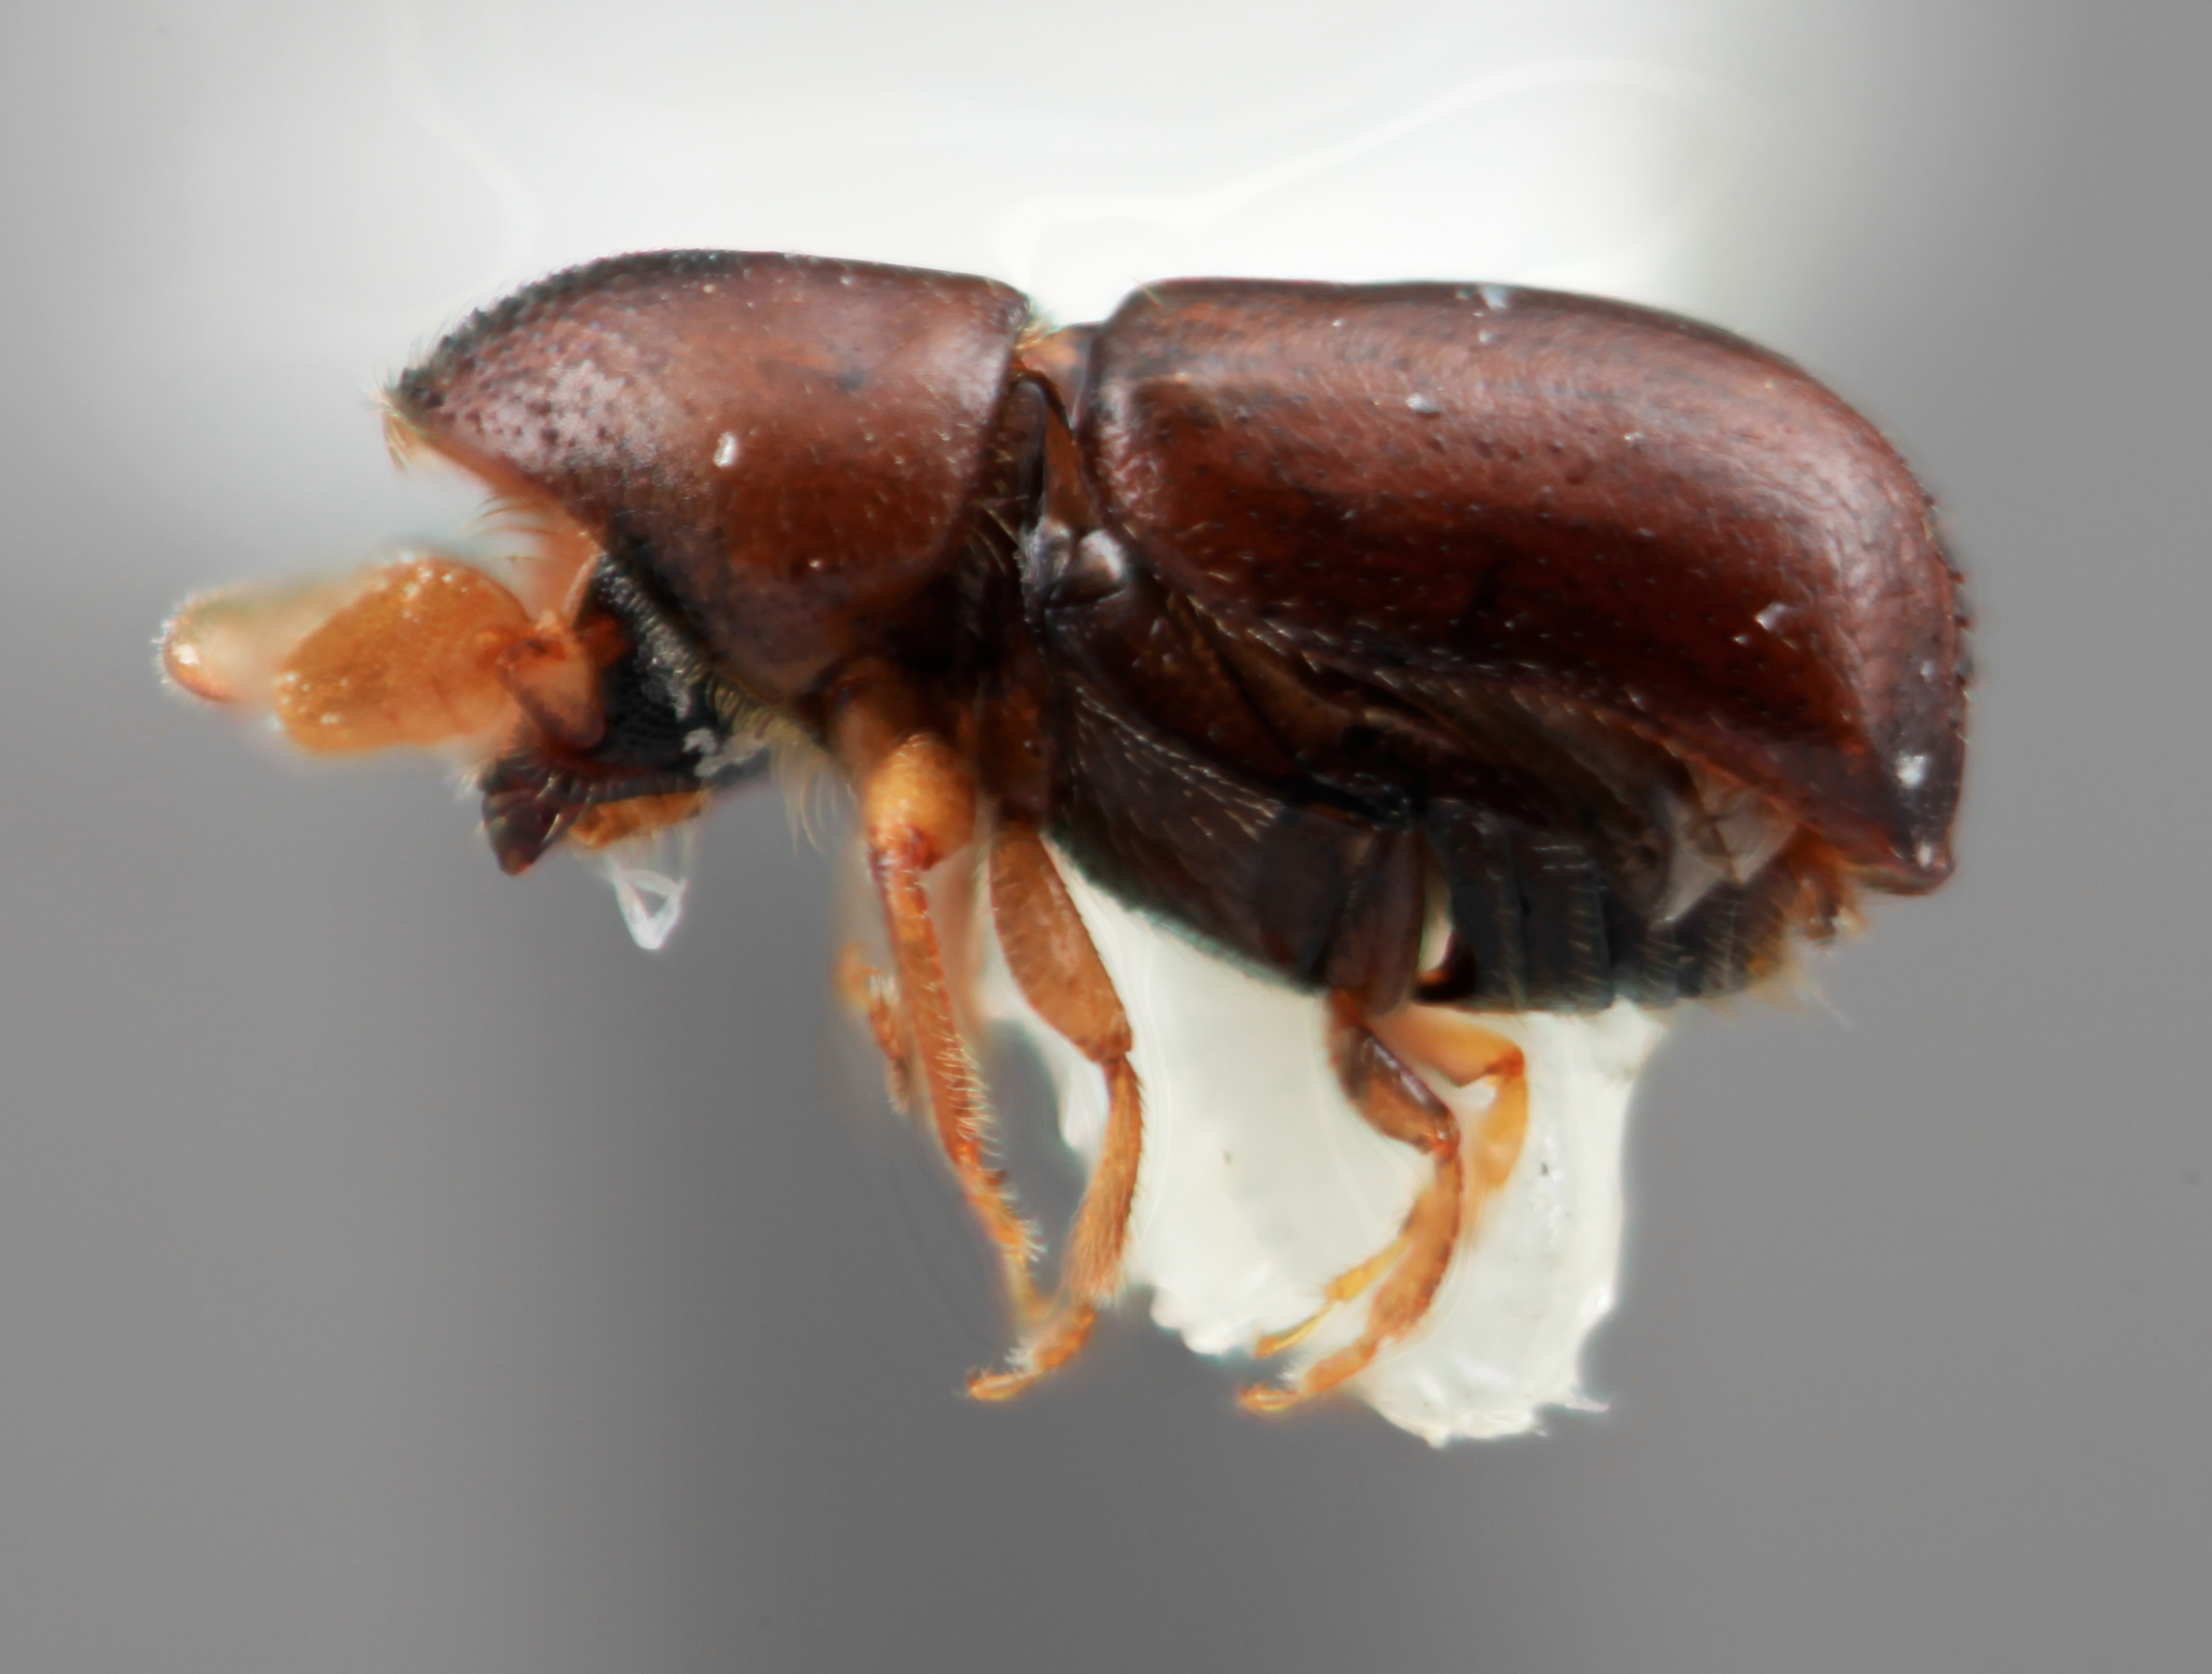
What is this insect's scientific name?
Corthylus sentosus
